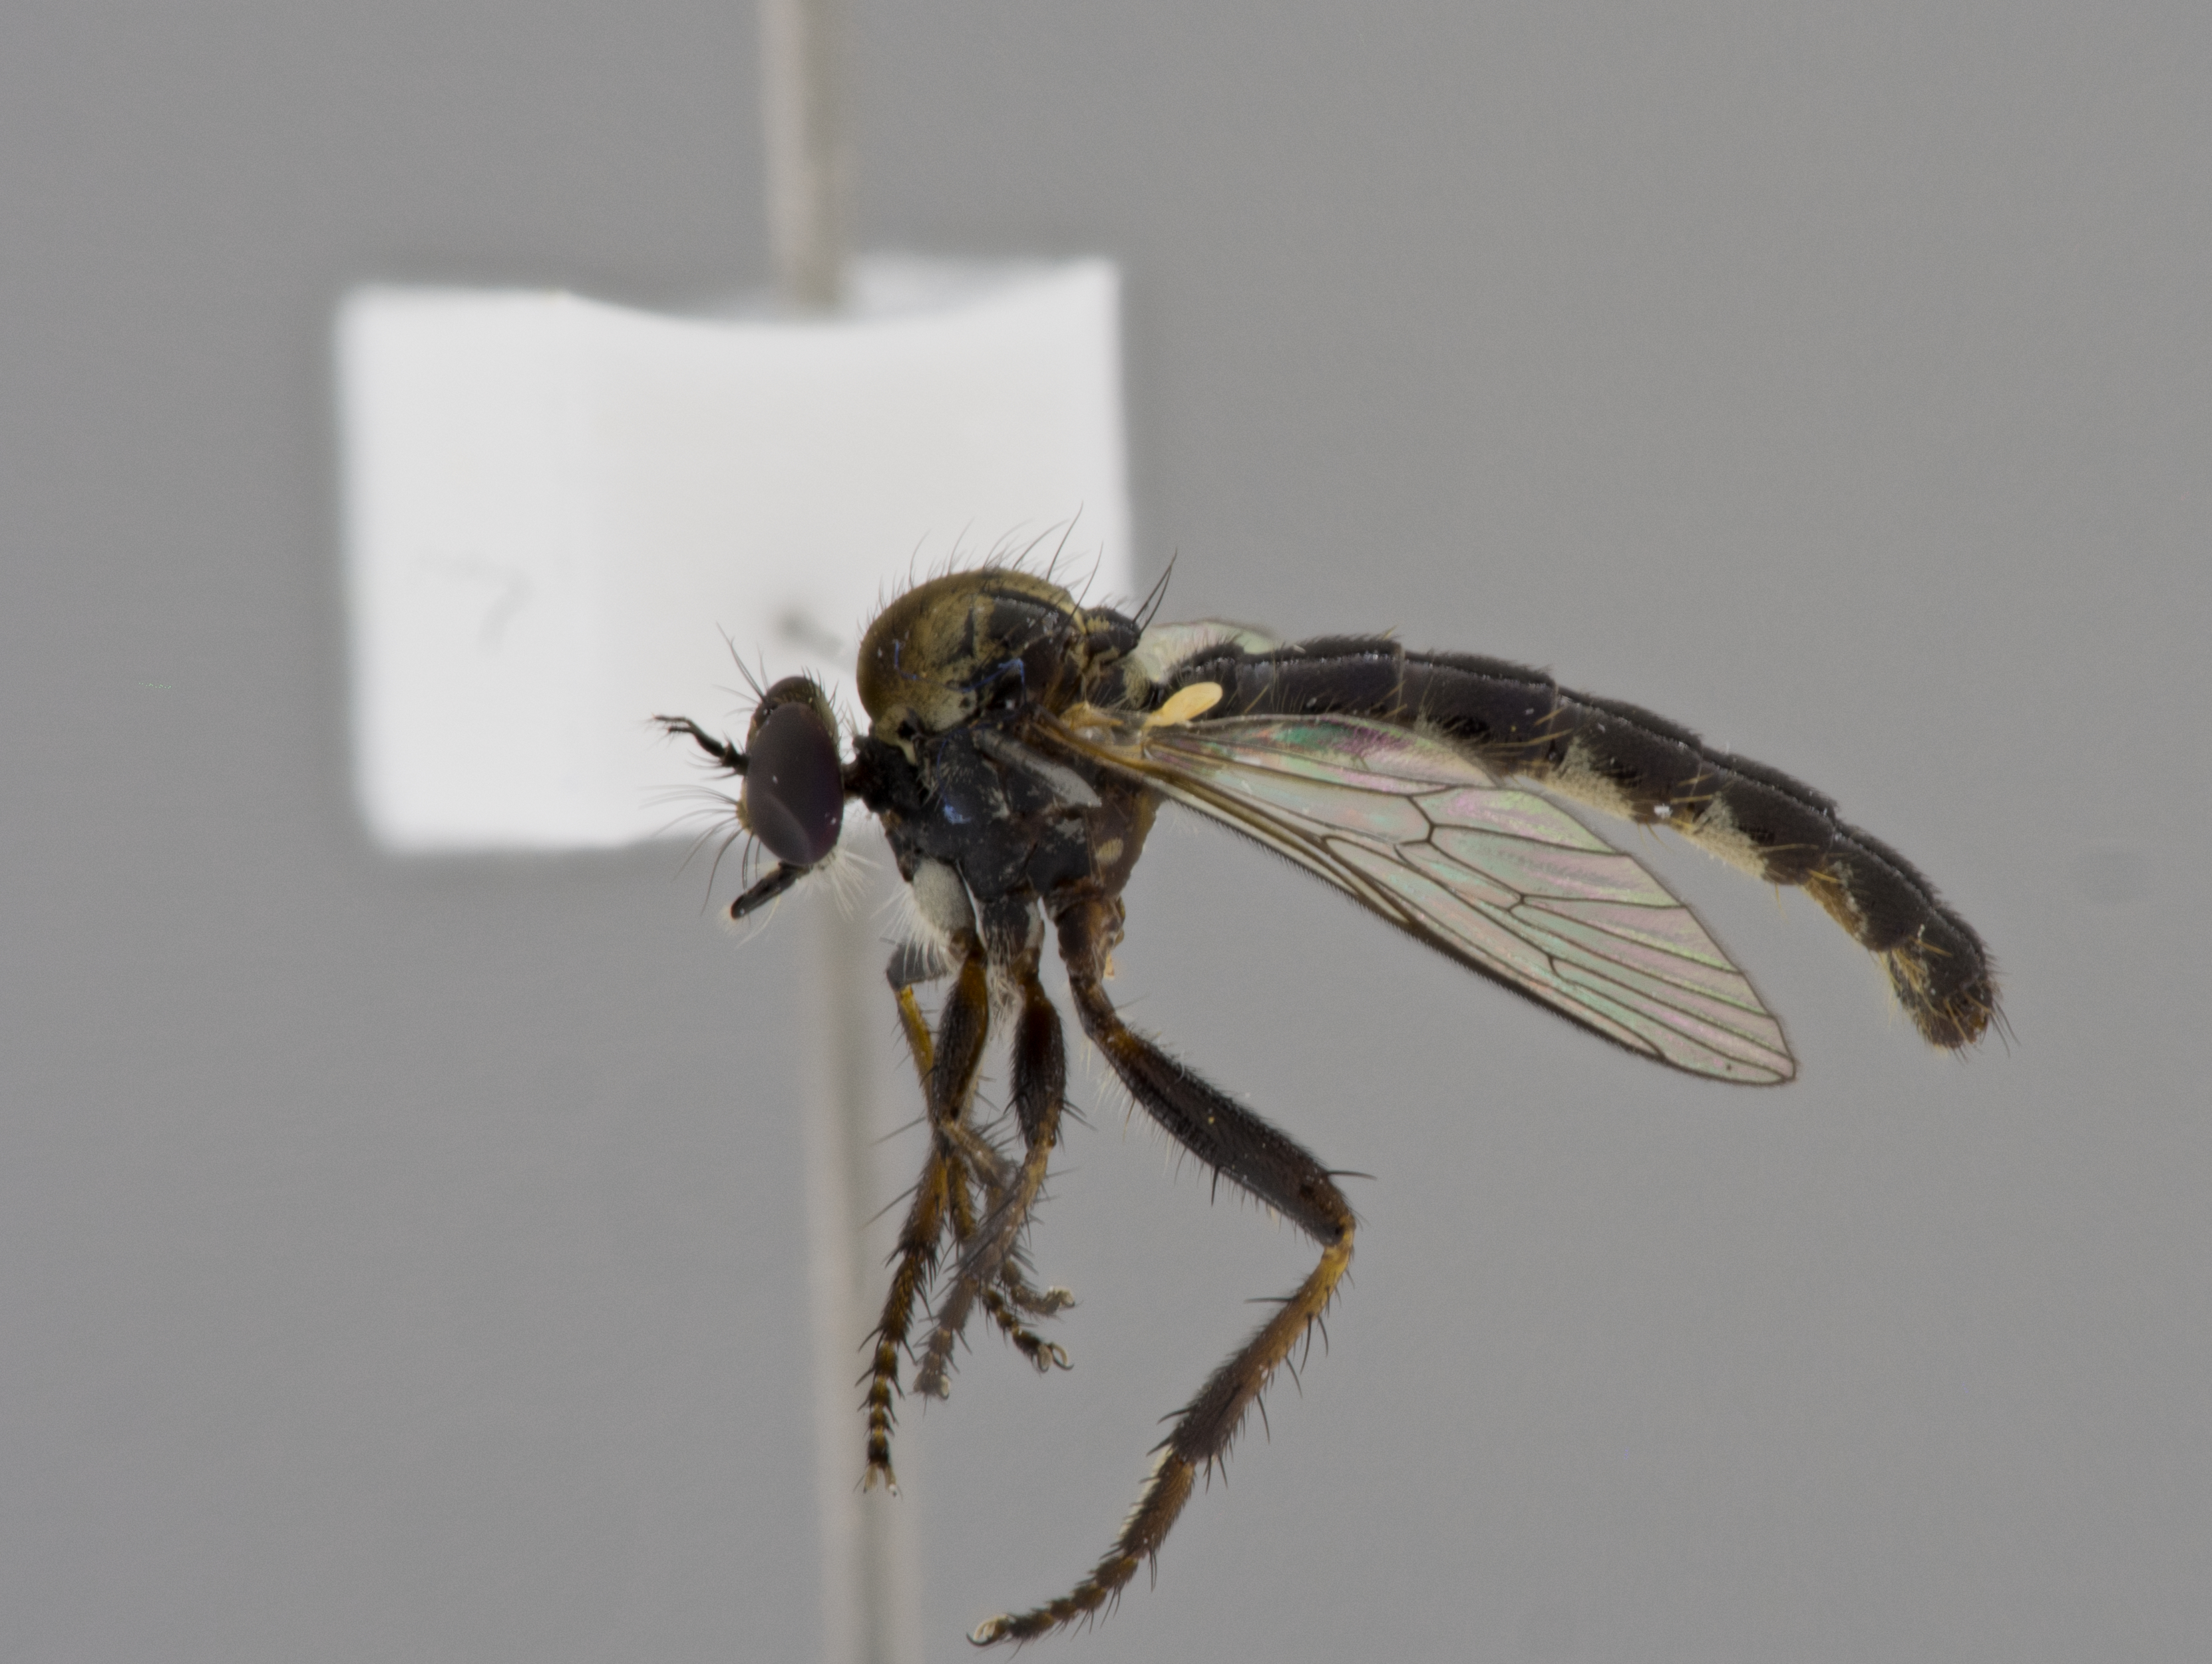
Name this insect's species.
Oligopogon penicillatus
